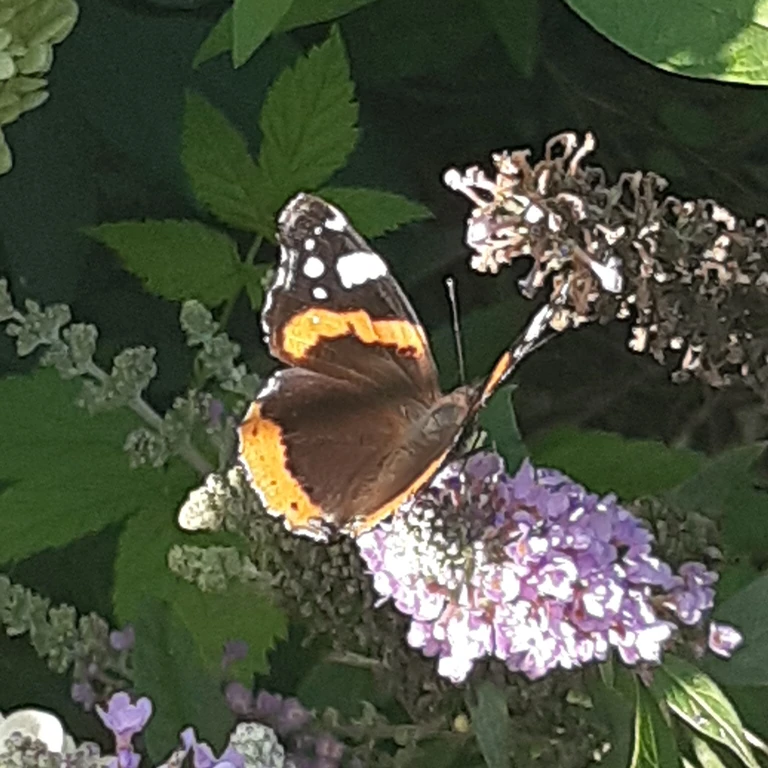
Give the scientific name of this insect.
Vanessa atalanta
